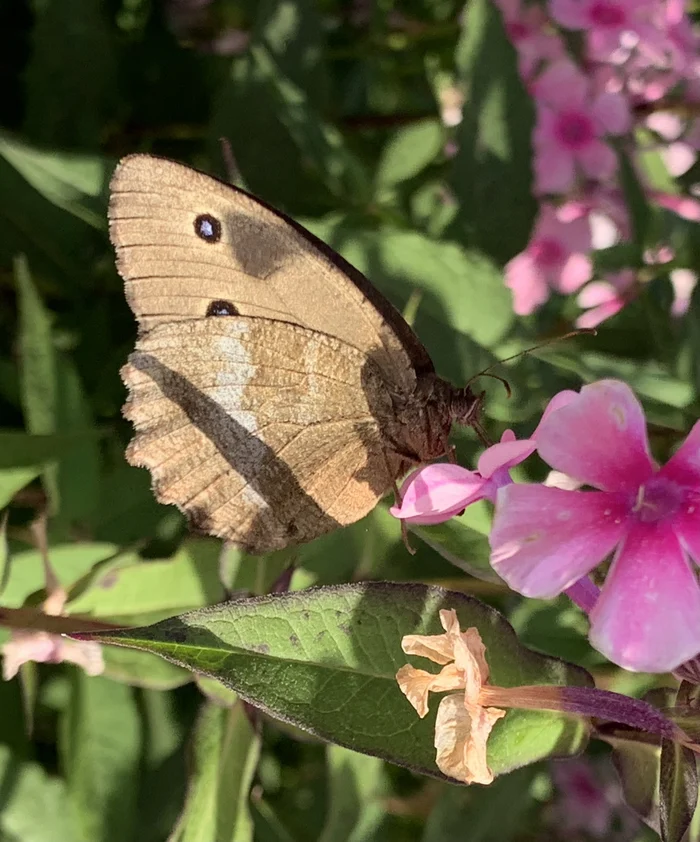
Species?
Minois dryas
